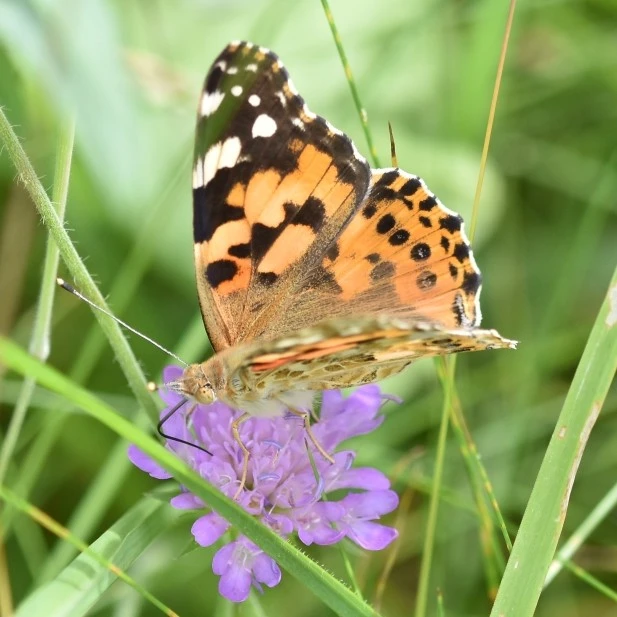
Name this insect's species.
Vanessa cardui
